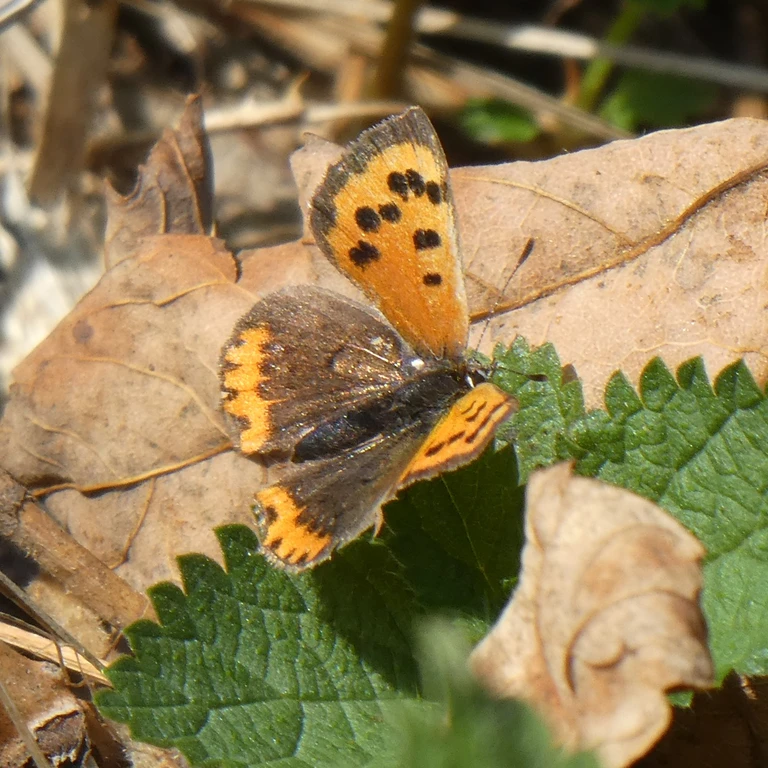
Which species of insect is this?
Lycaena phlaeas
